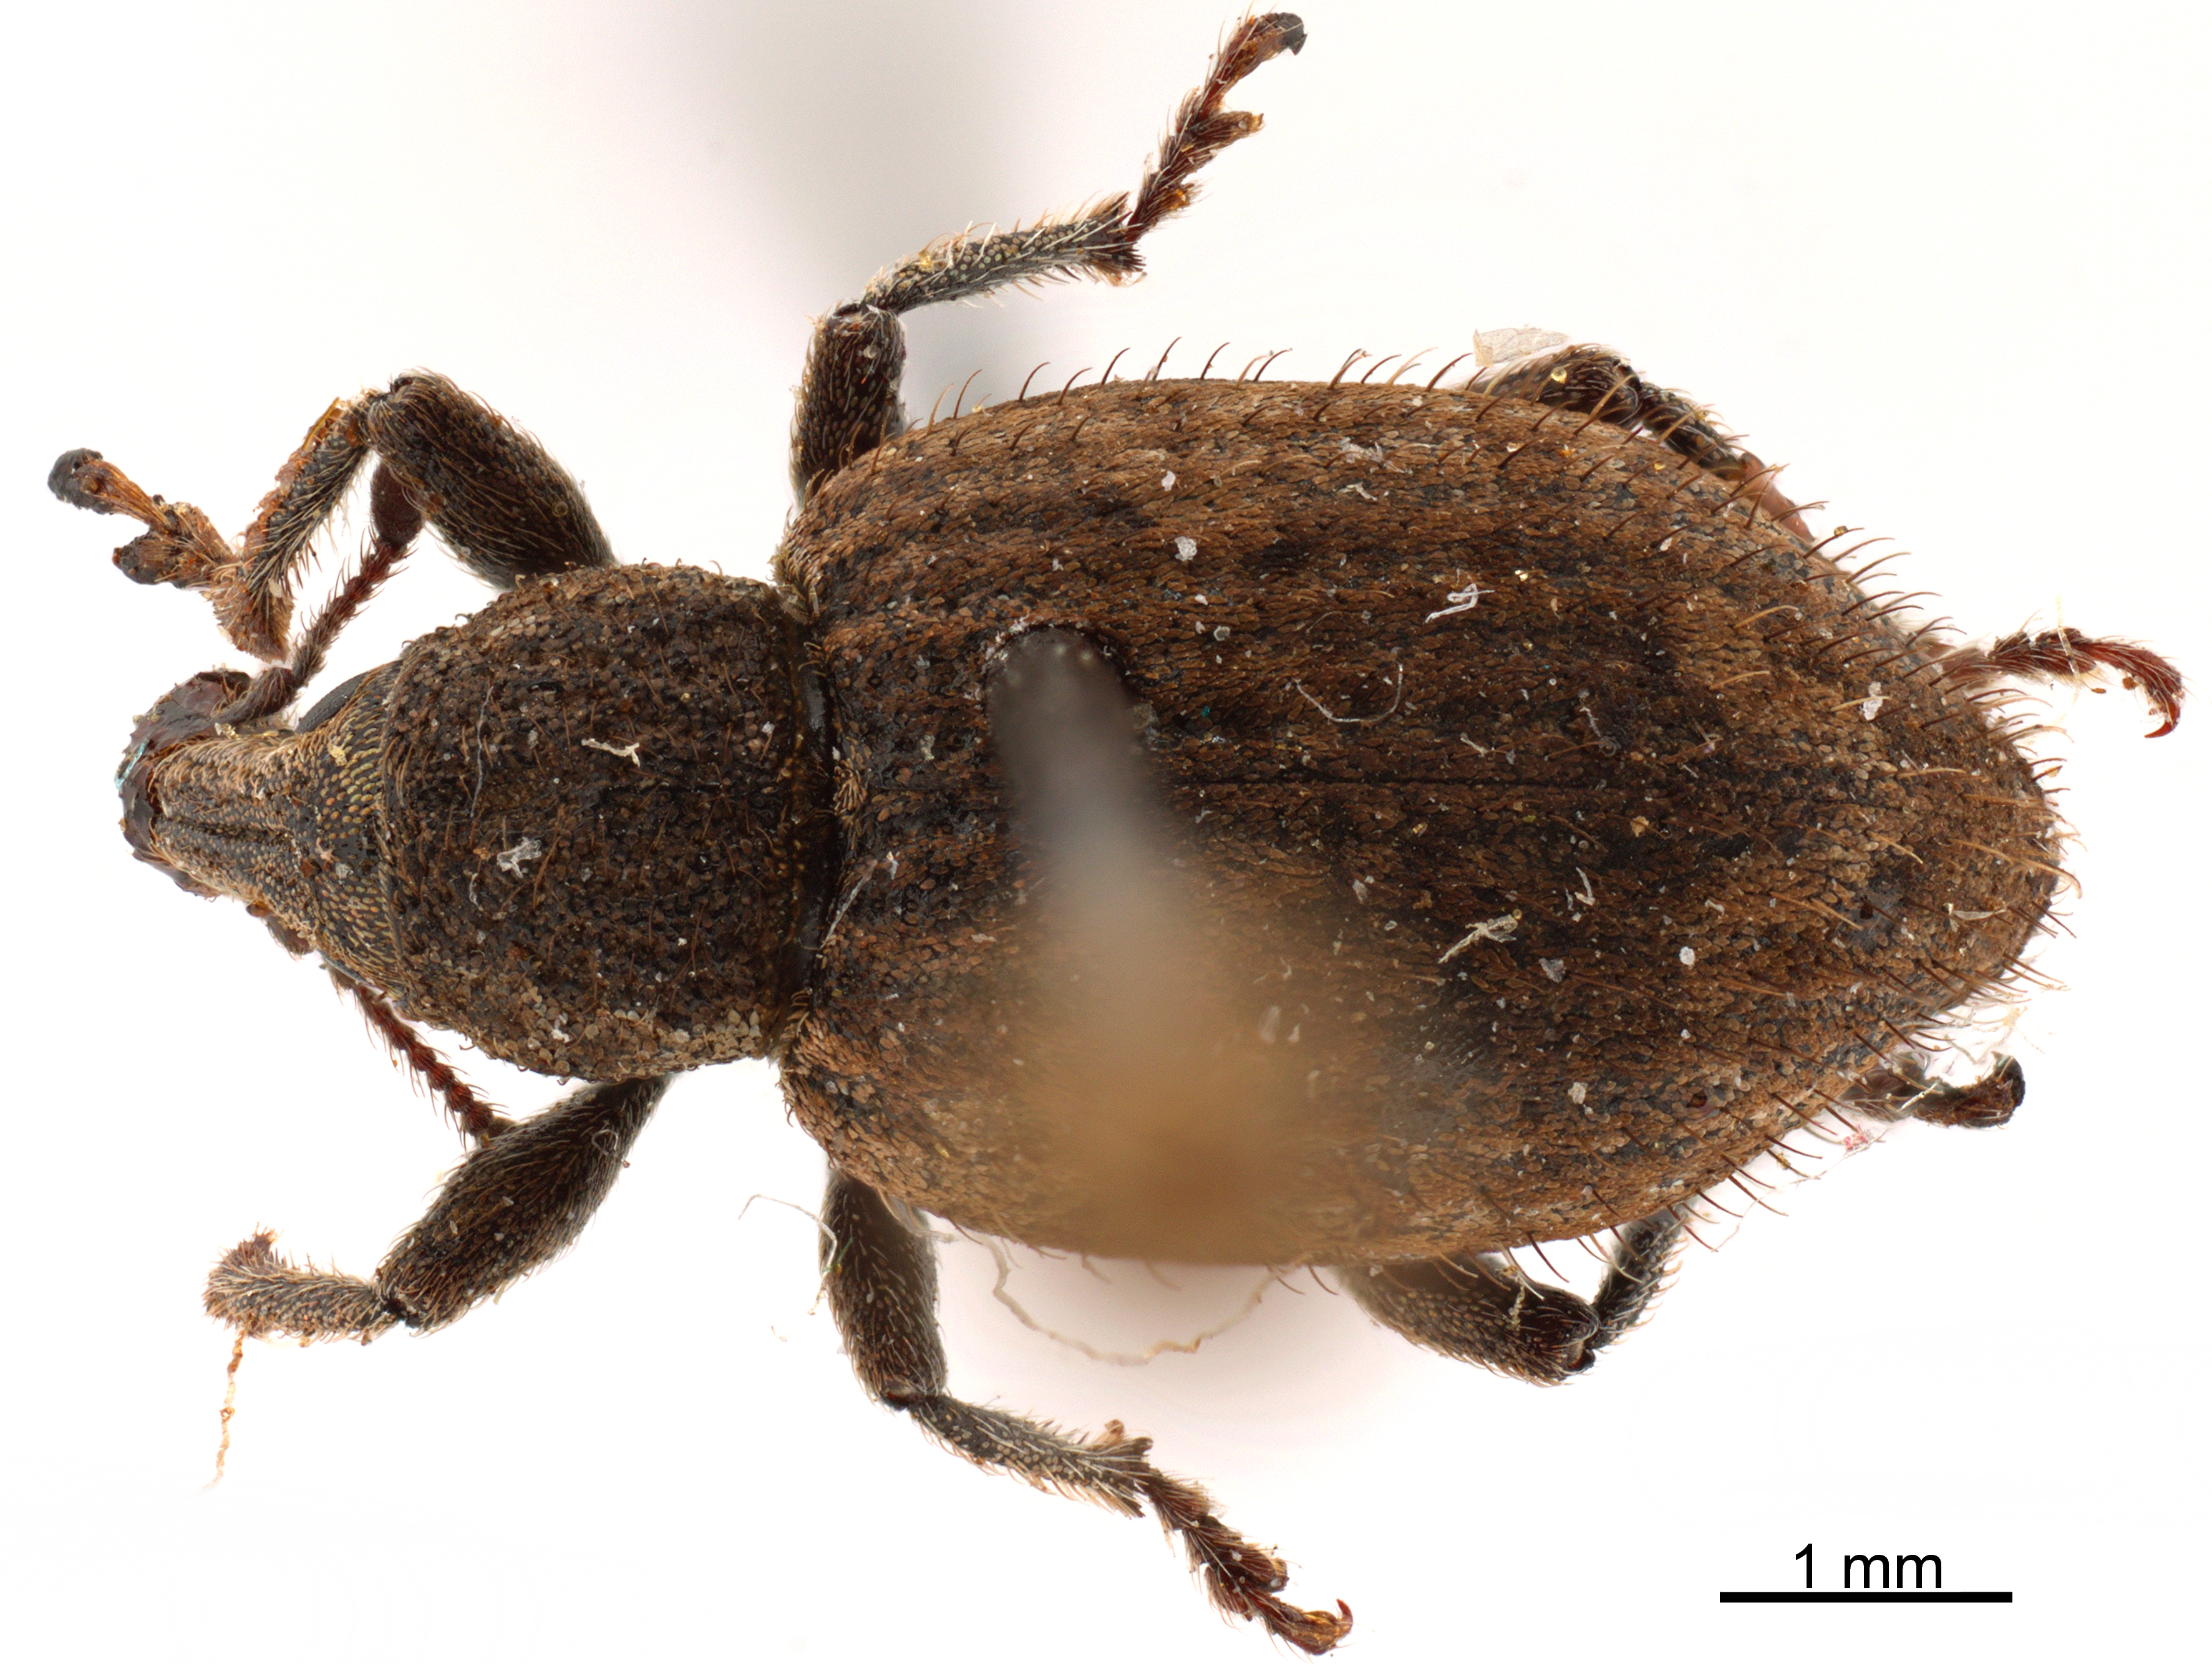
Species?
Graptus nictitans (also Alophus nictitans)
